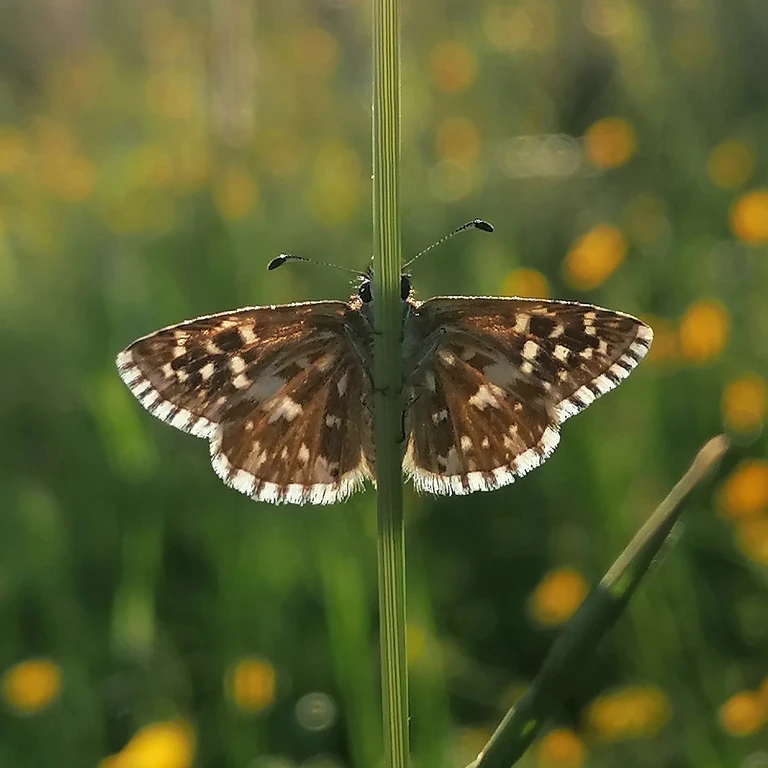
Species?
Pyrgus malvae
